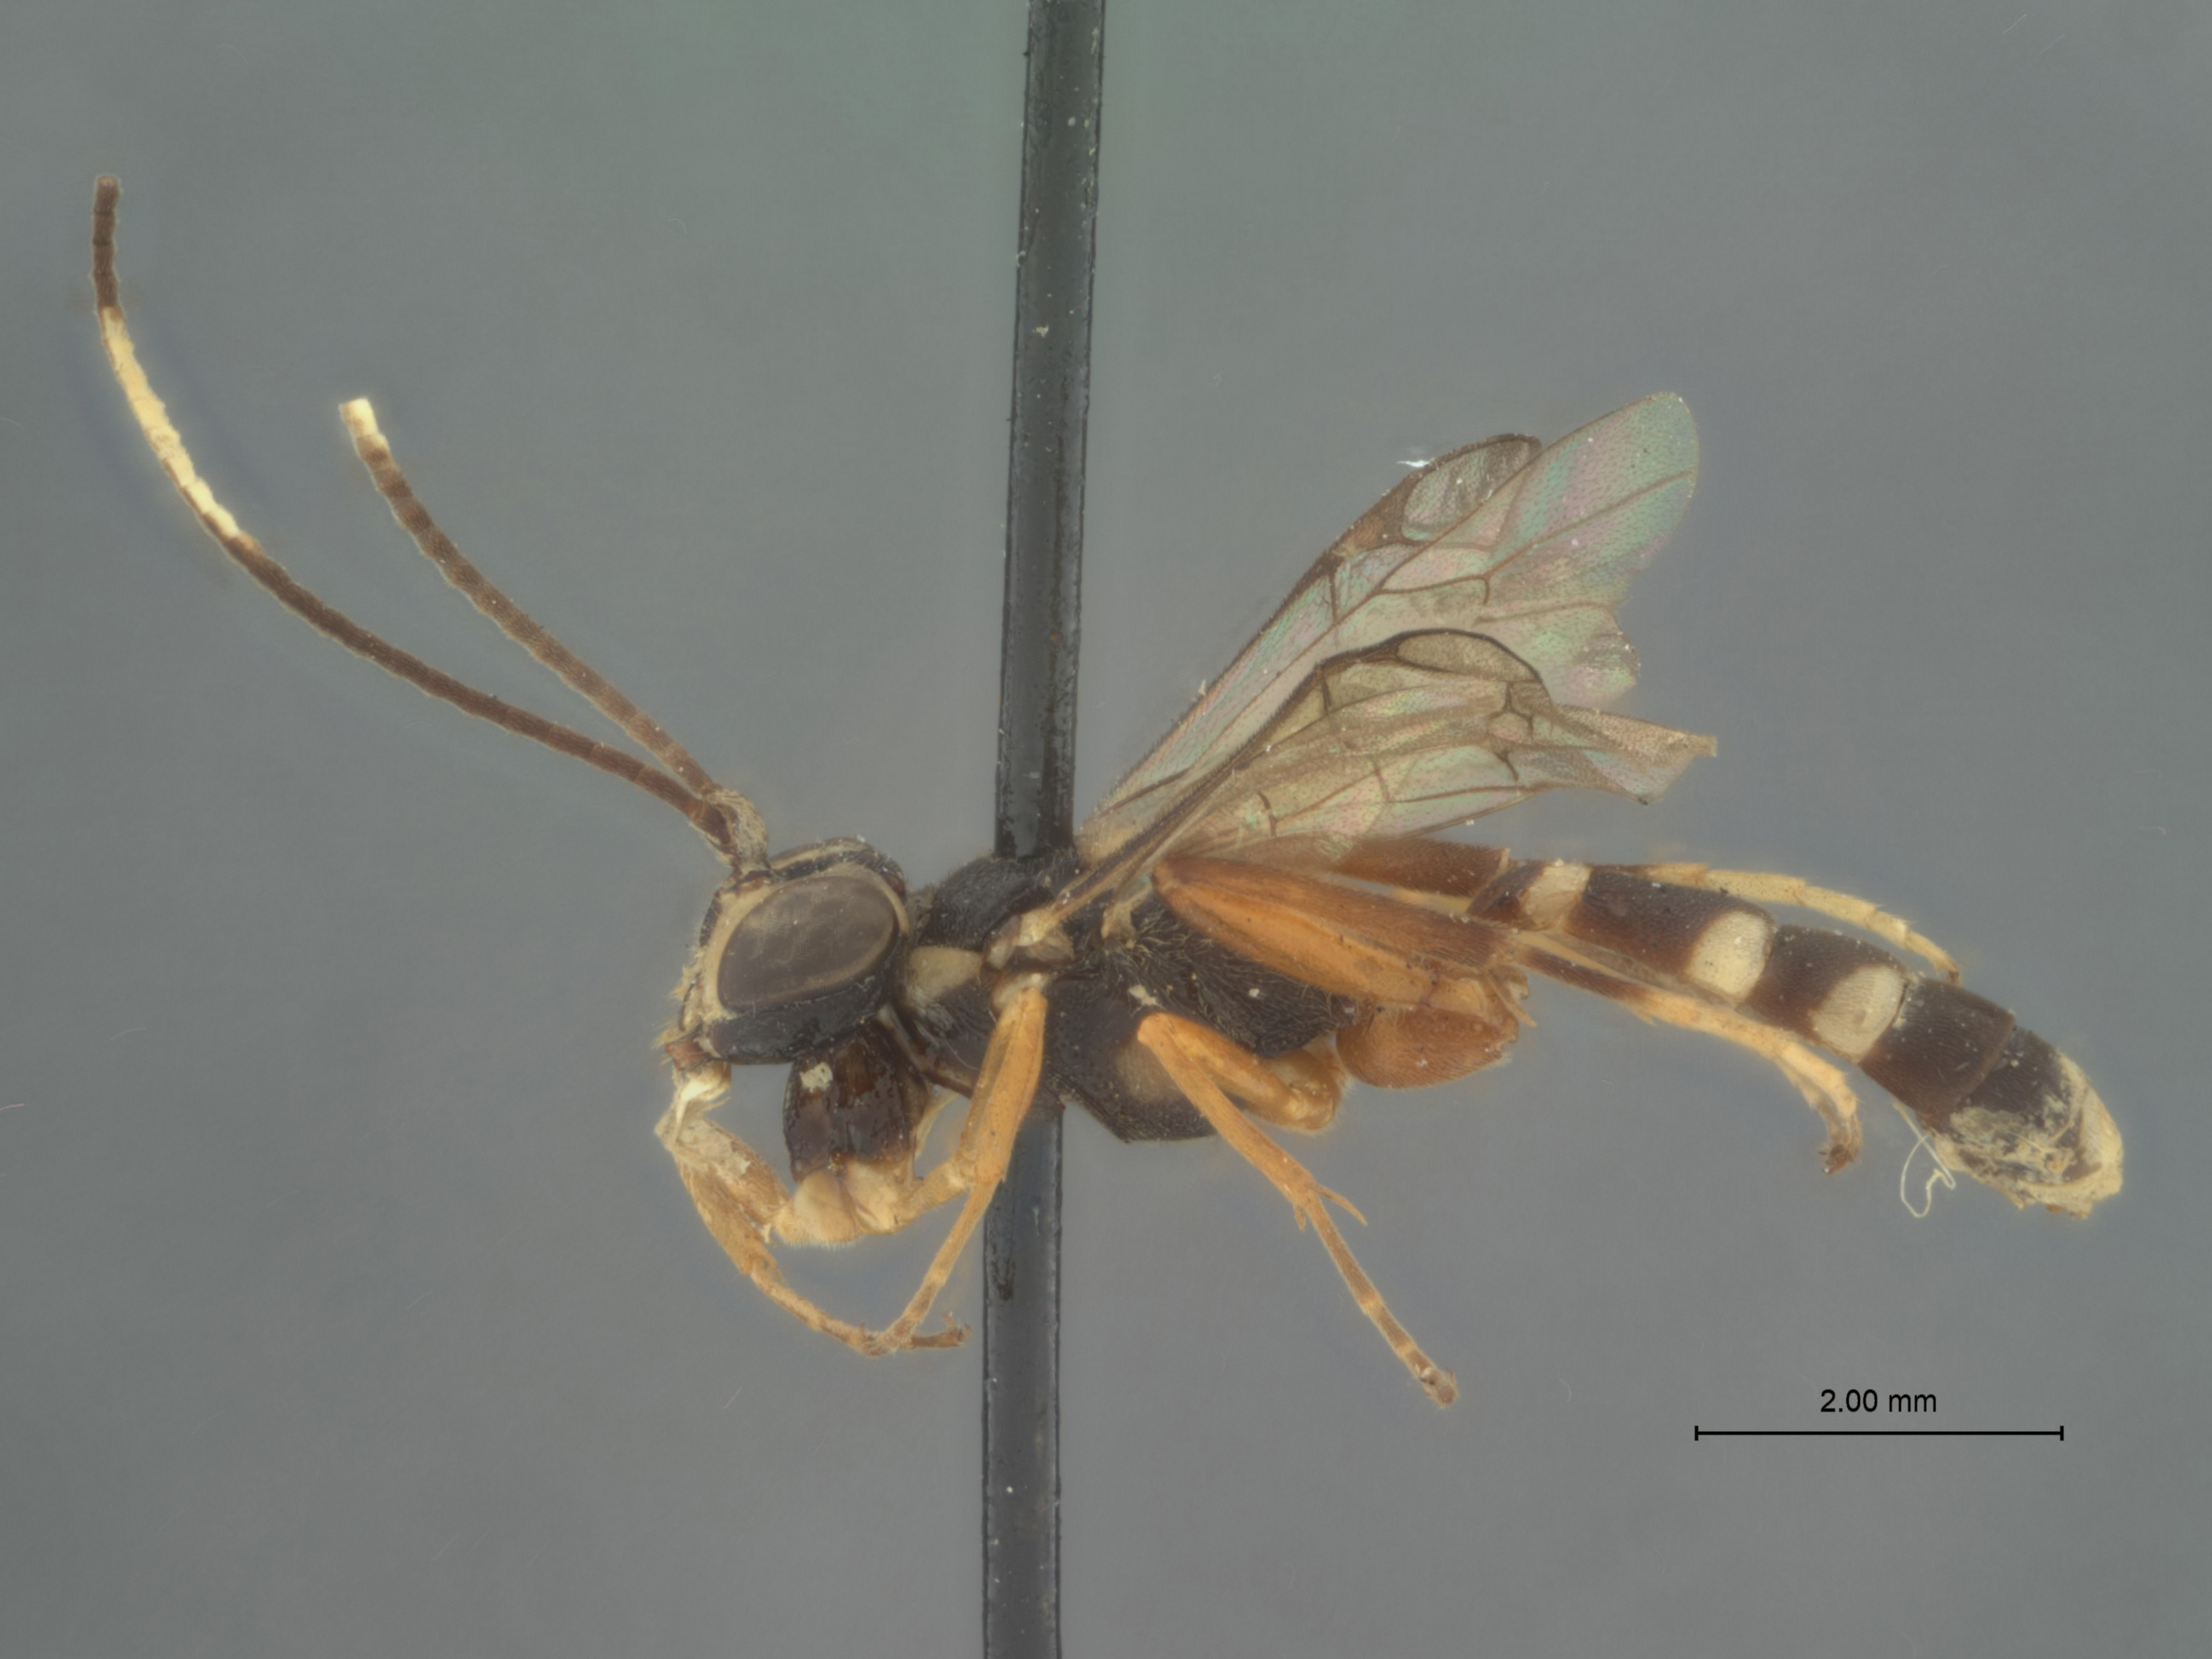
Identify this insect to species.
Cratichneumon manilae
